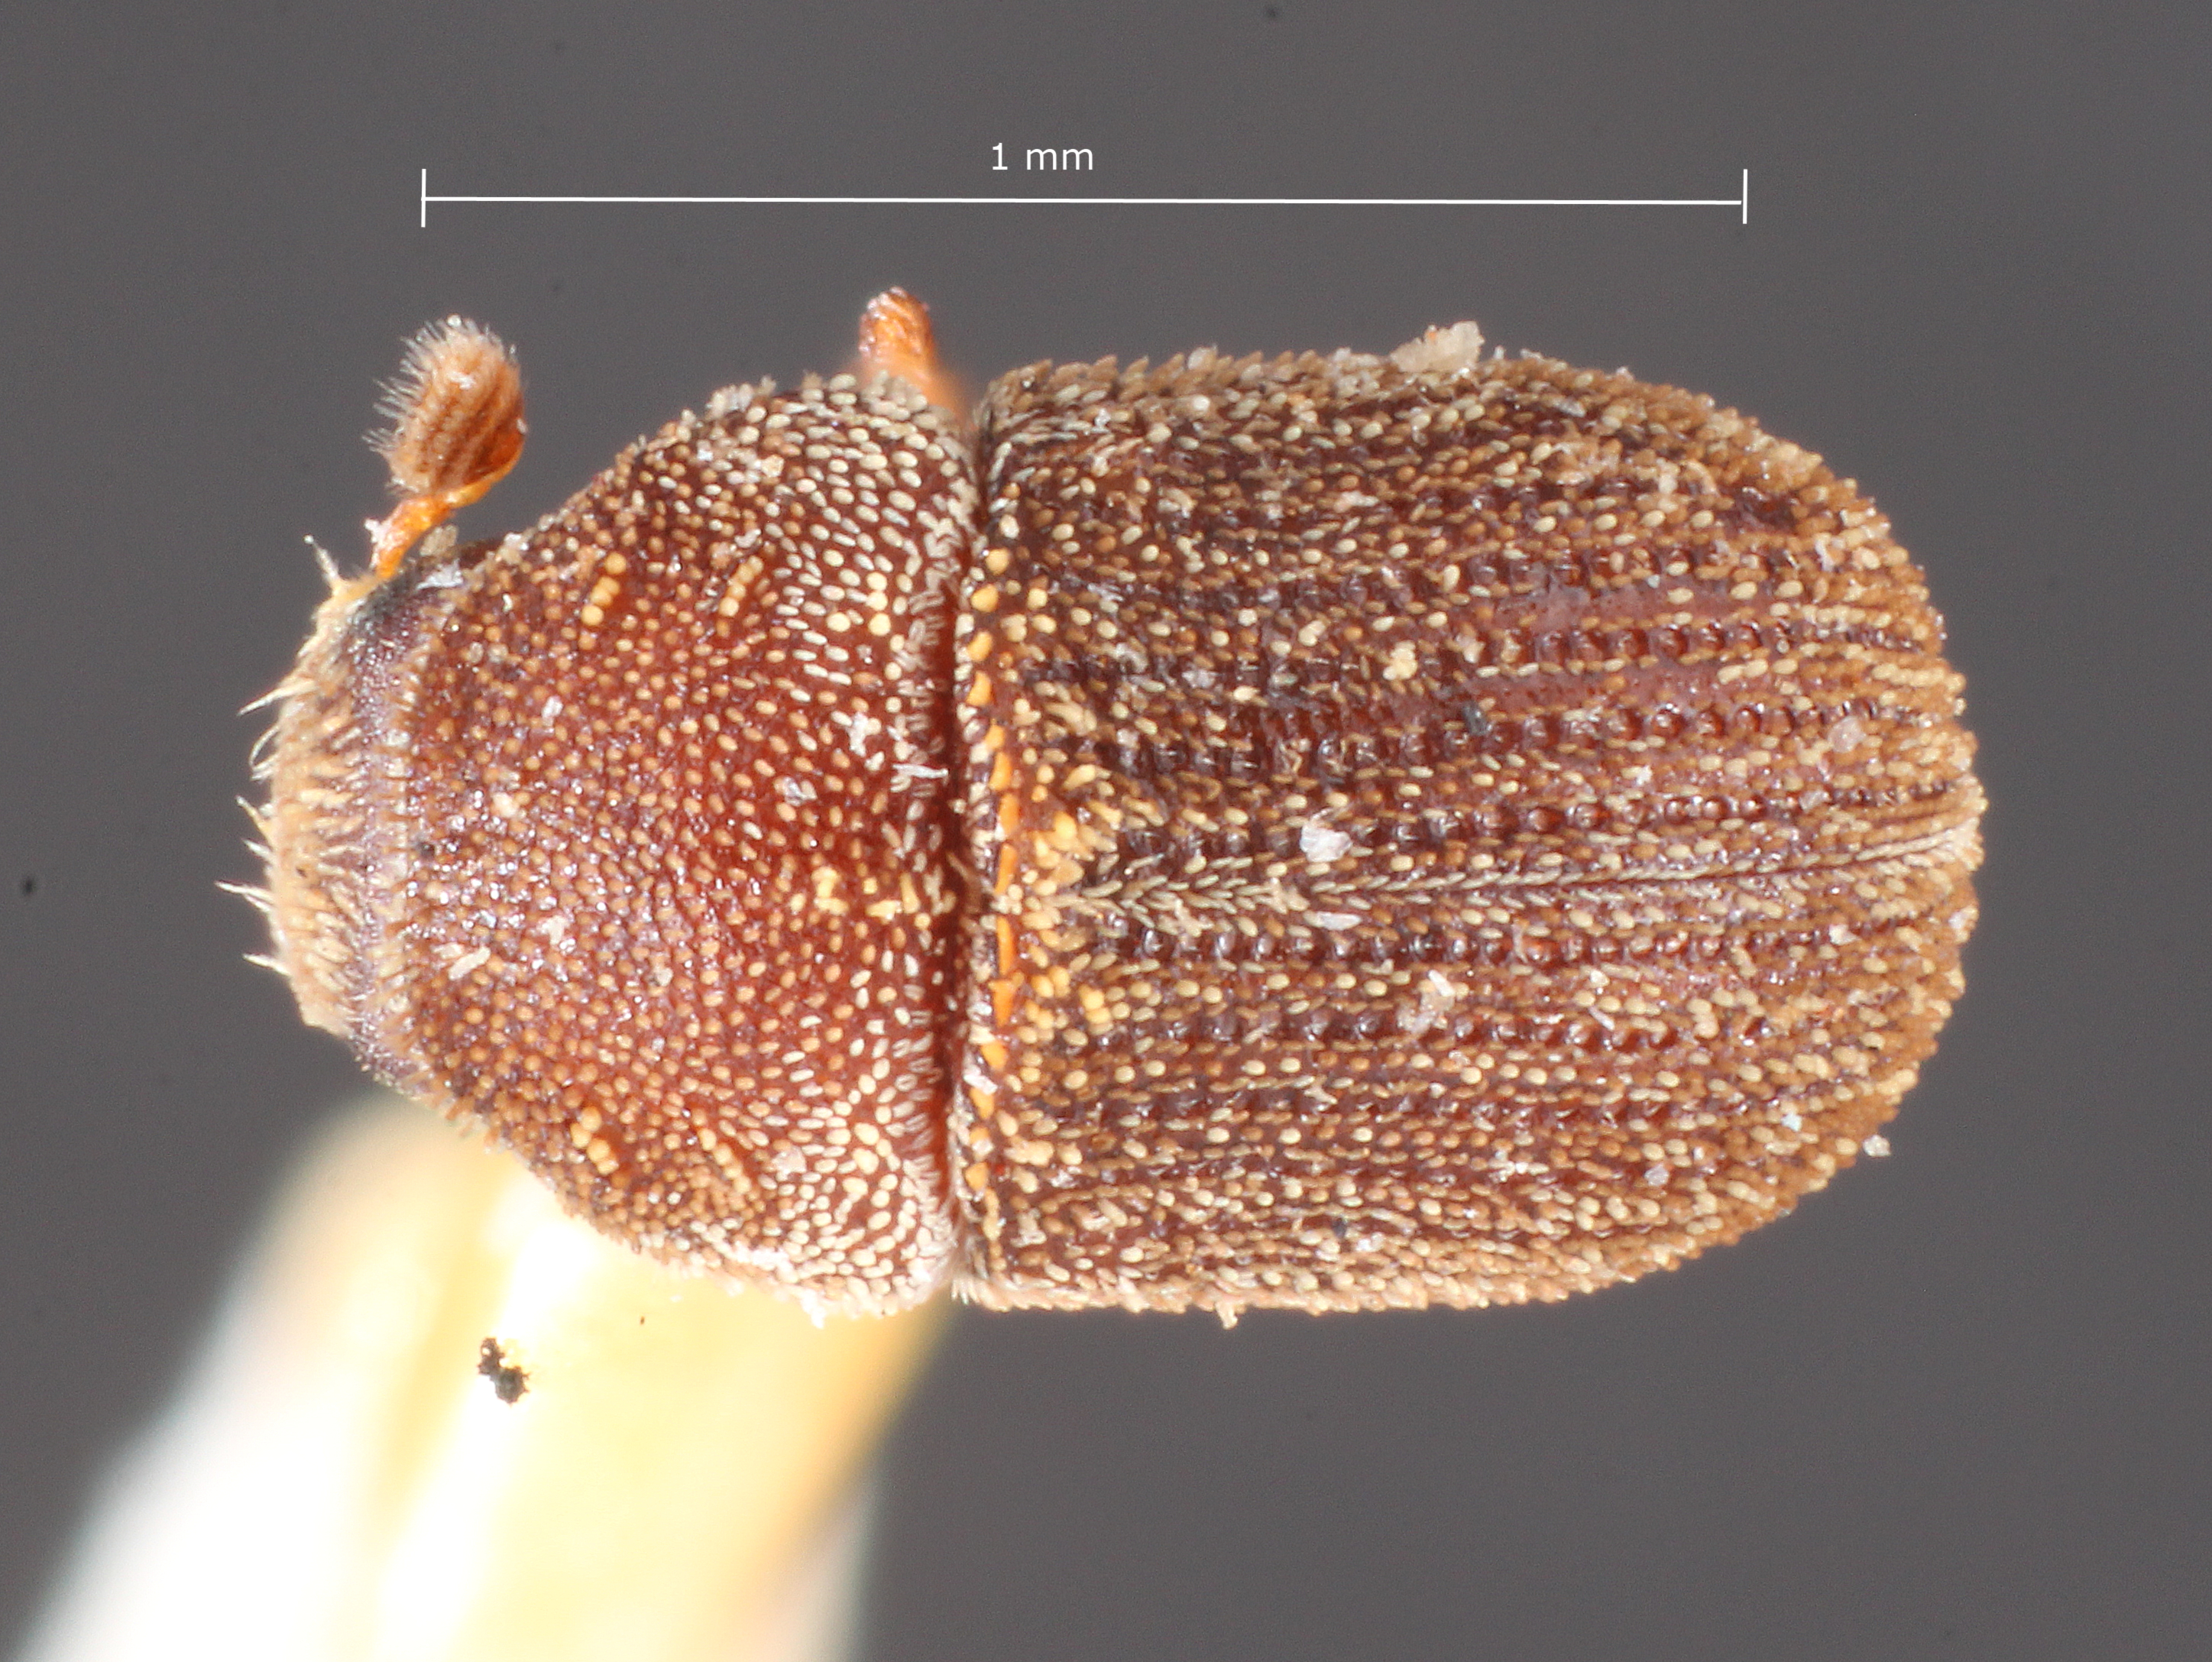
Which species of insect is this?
Renocis insularis
